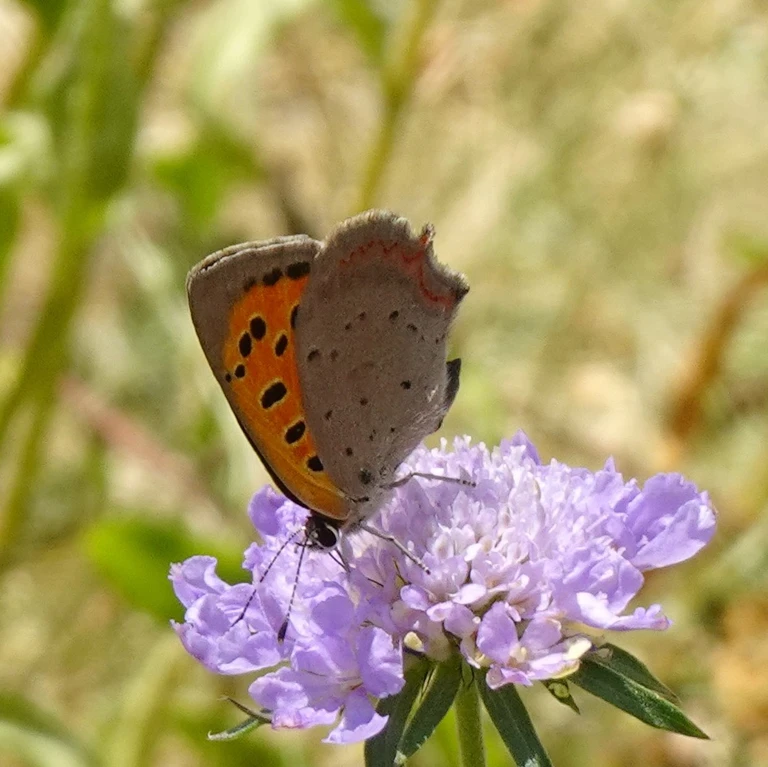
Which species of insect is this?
Lycaena phlaeas
